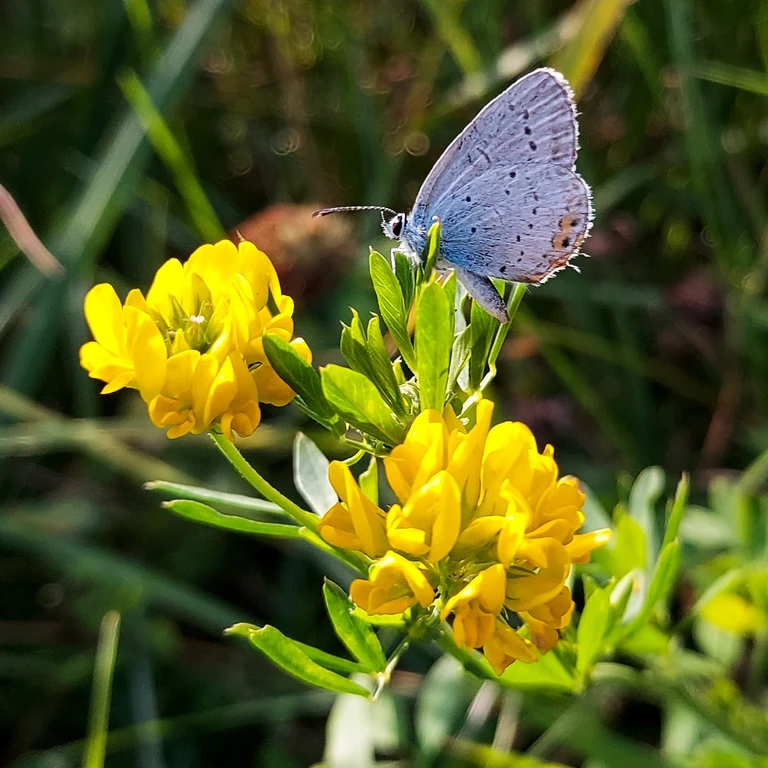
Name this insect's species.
Cupido argiades (also Elkalyce argiades)
